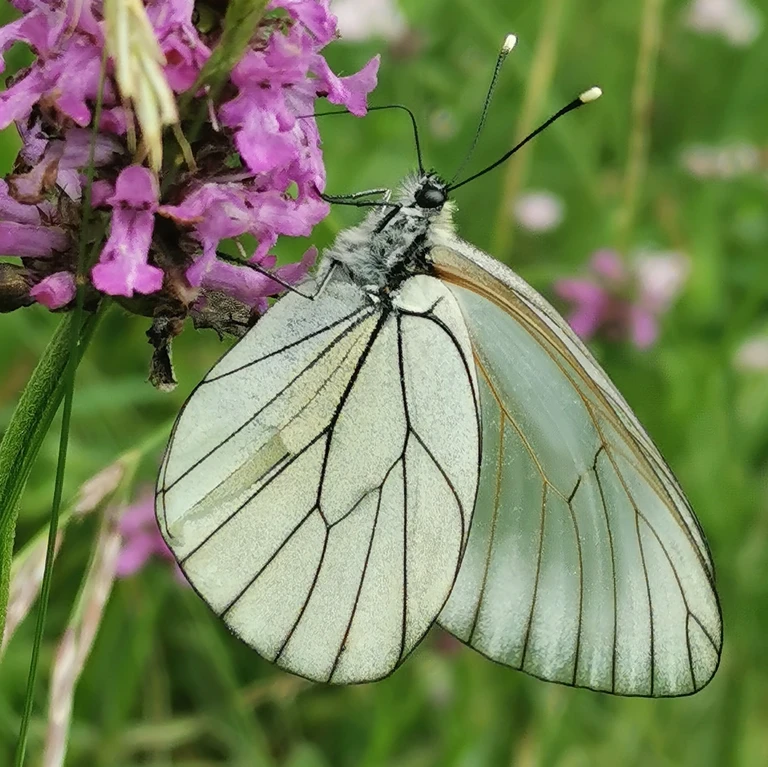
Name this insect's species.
Aporia crataegi
